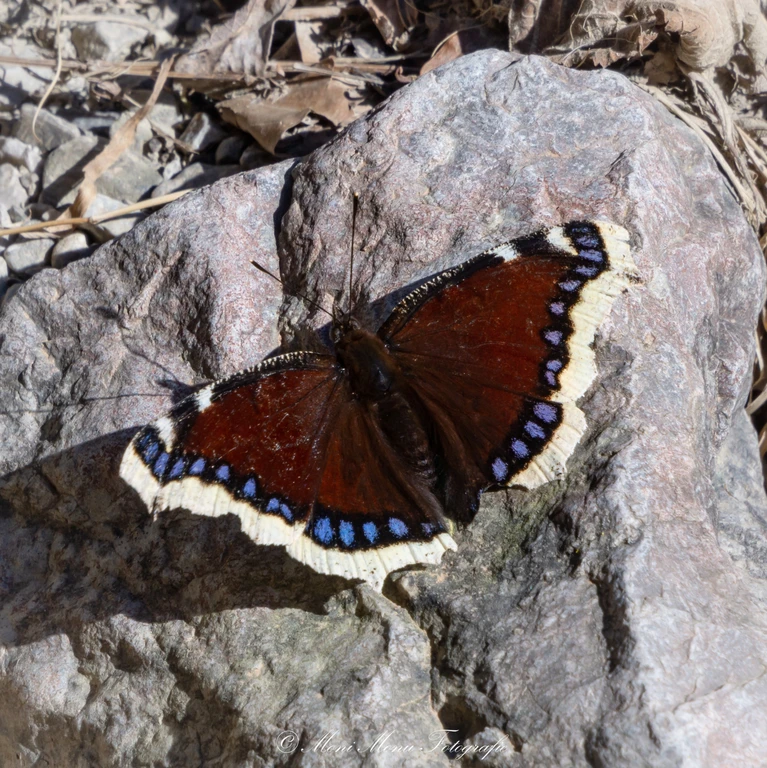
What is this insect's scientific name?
Nymphalis antiopa
